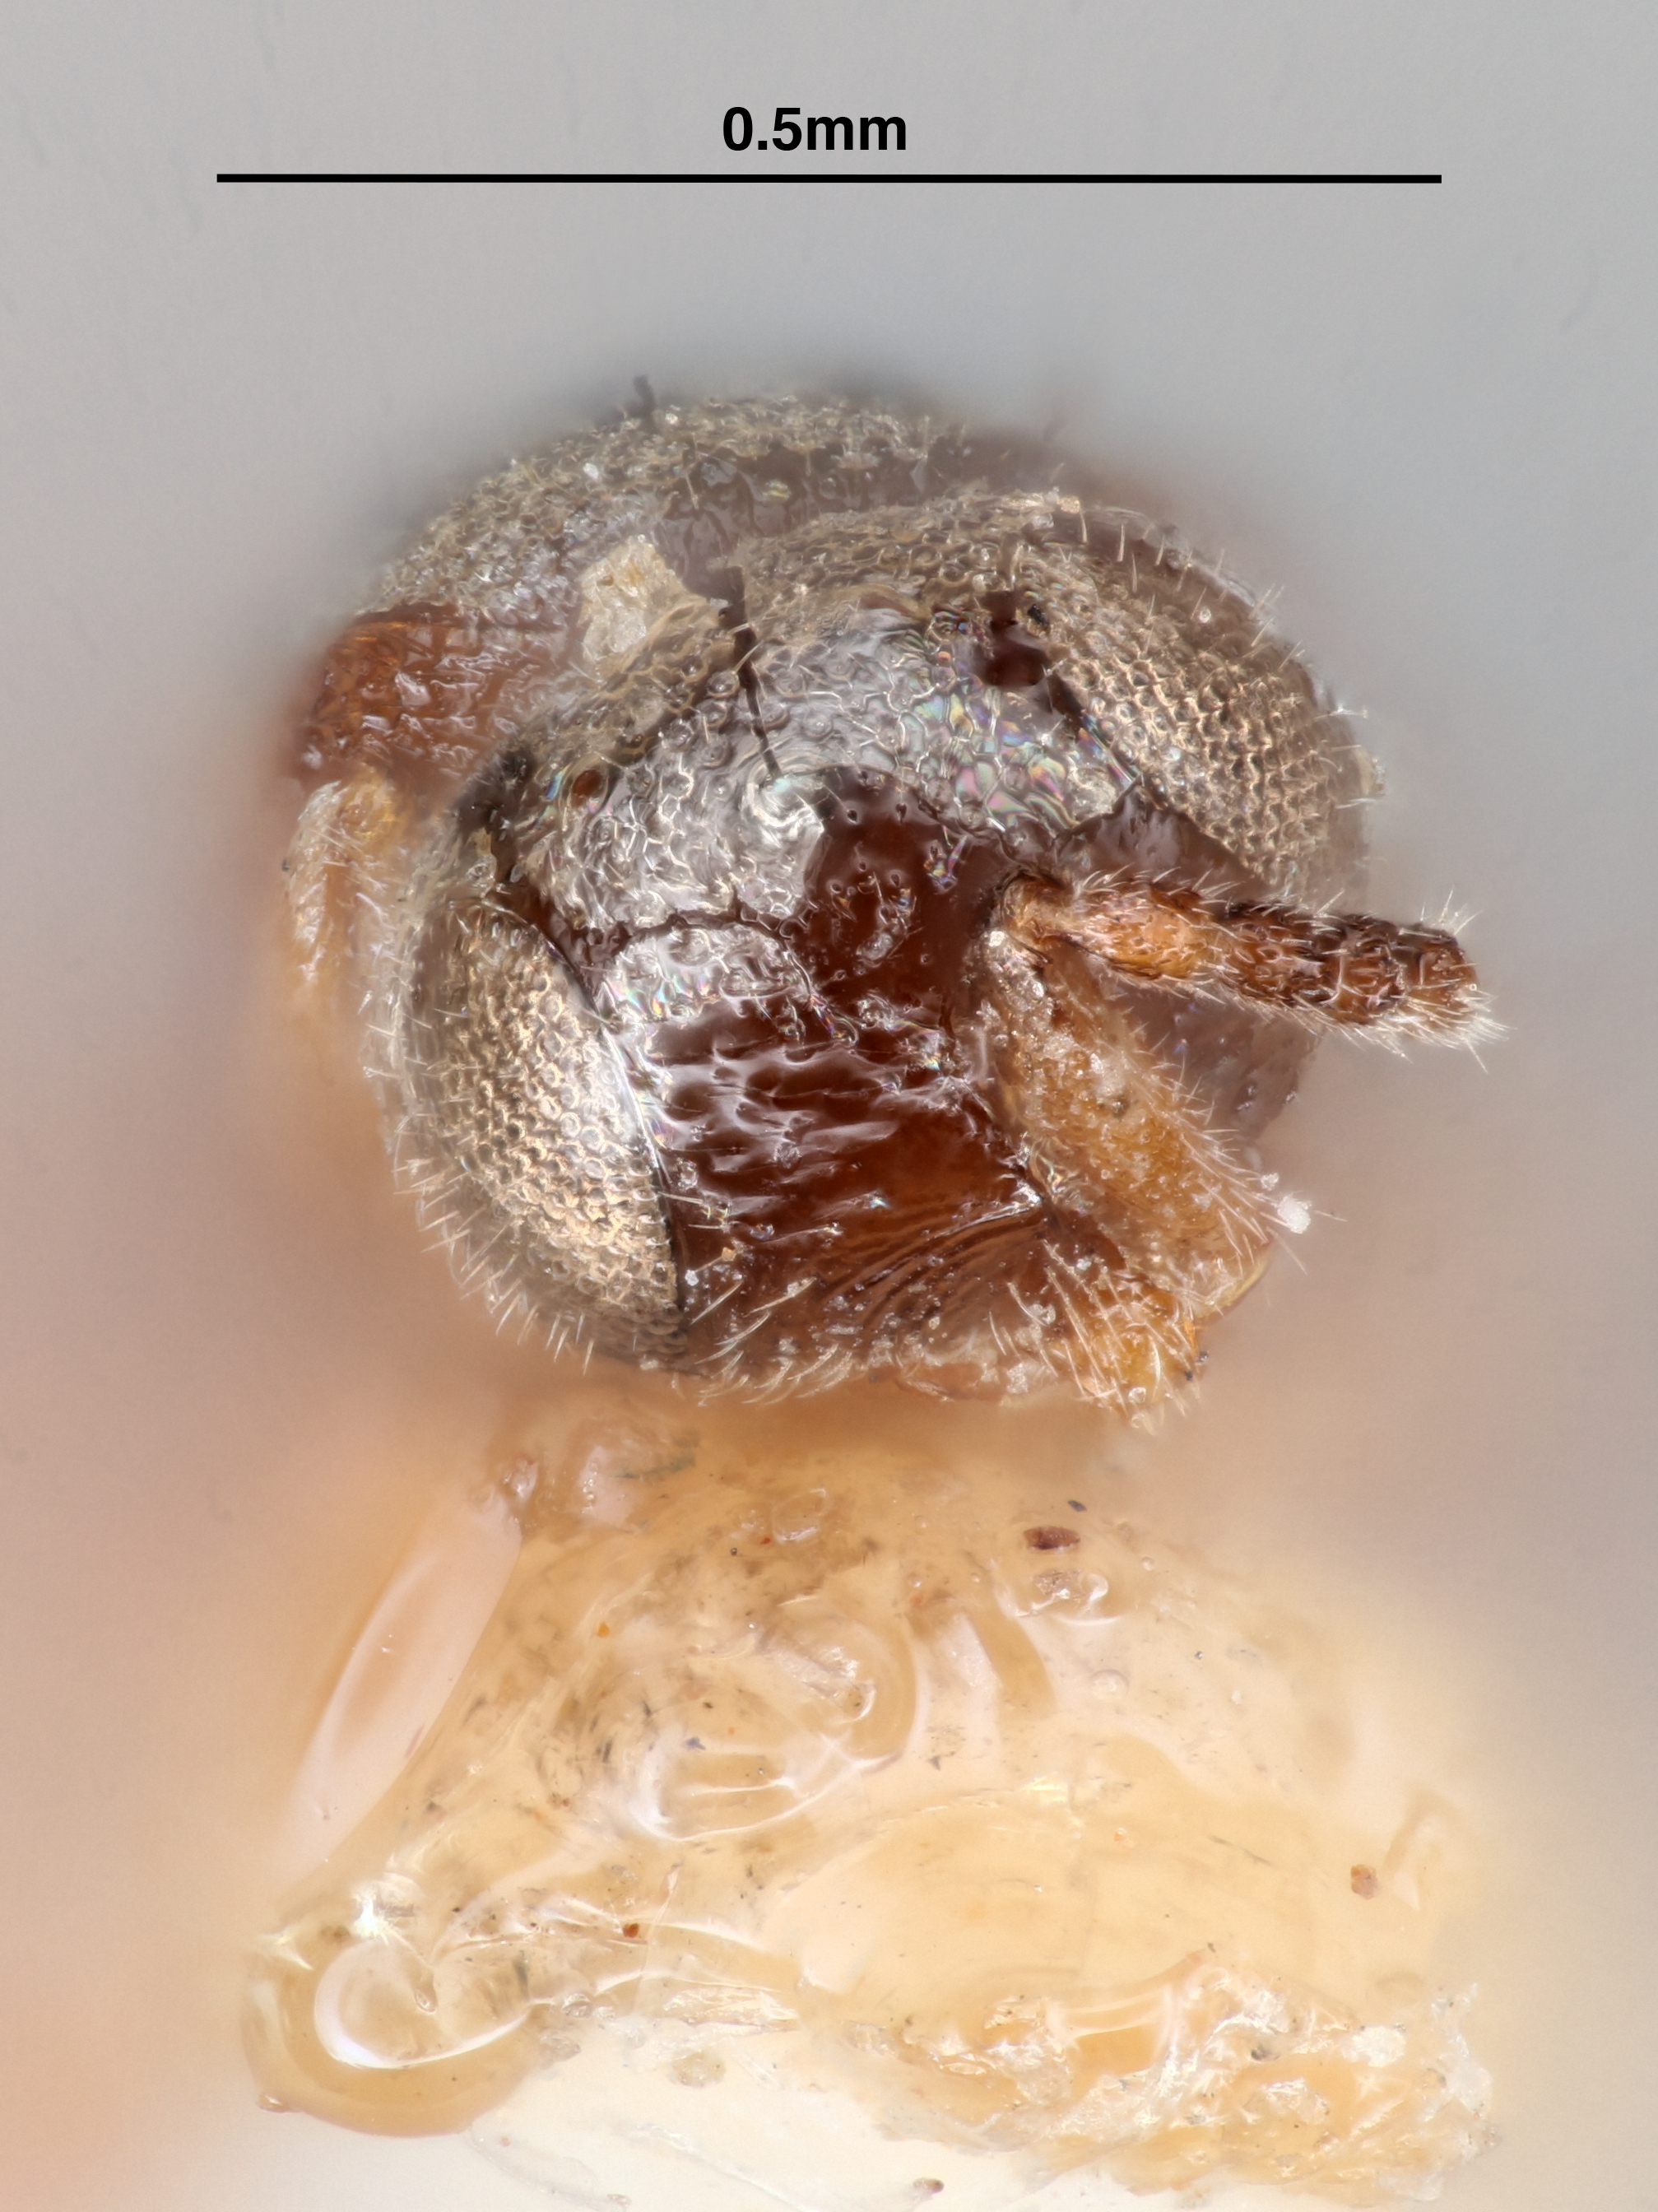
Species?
Paridris pachmarhicus
